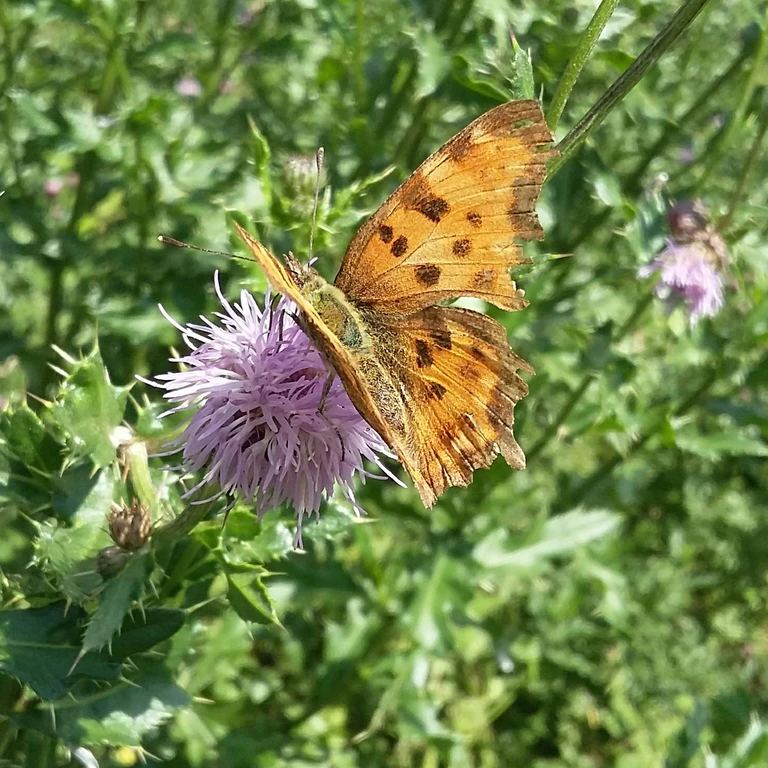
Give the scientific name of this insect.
Polygonia c-album
